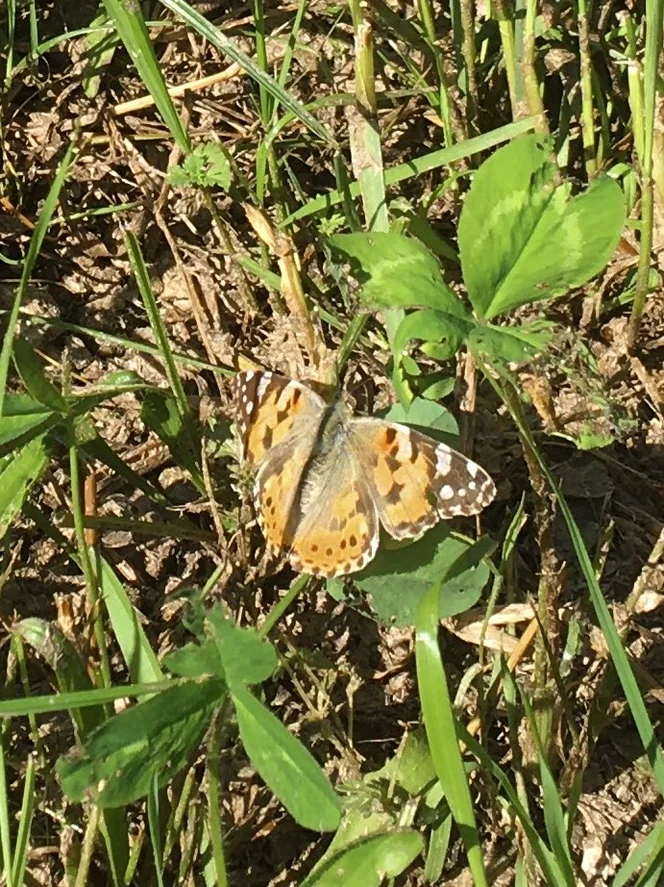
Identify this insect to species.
Vanessa cardui
